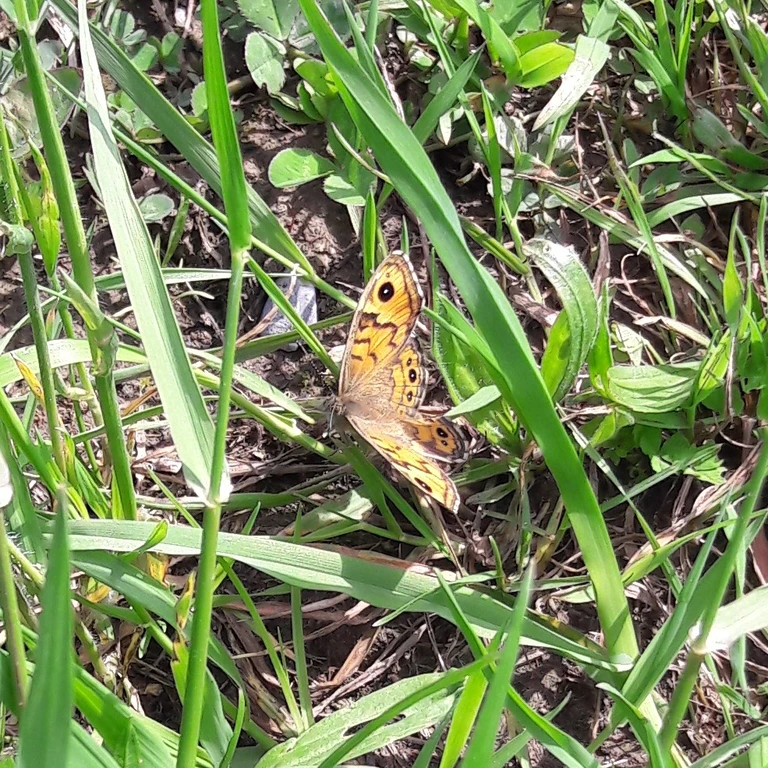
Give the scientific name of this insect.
Lasiommata megera (also Pararge megera)
